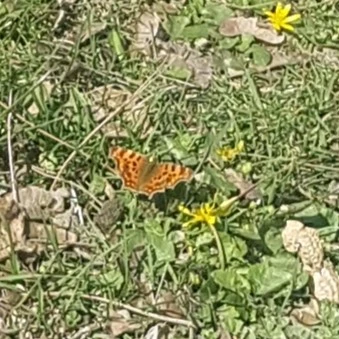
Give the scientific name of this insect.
Polygonia c-album
